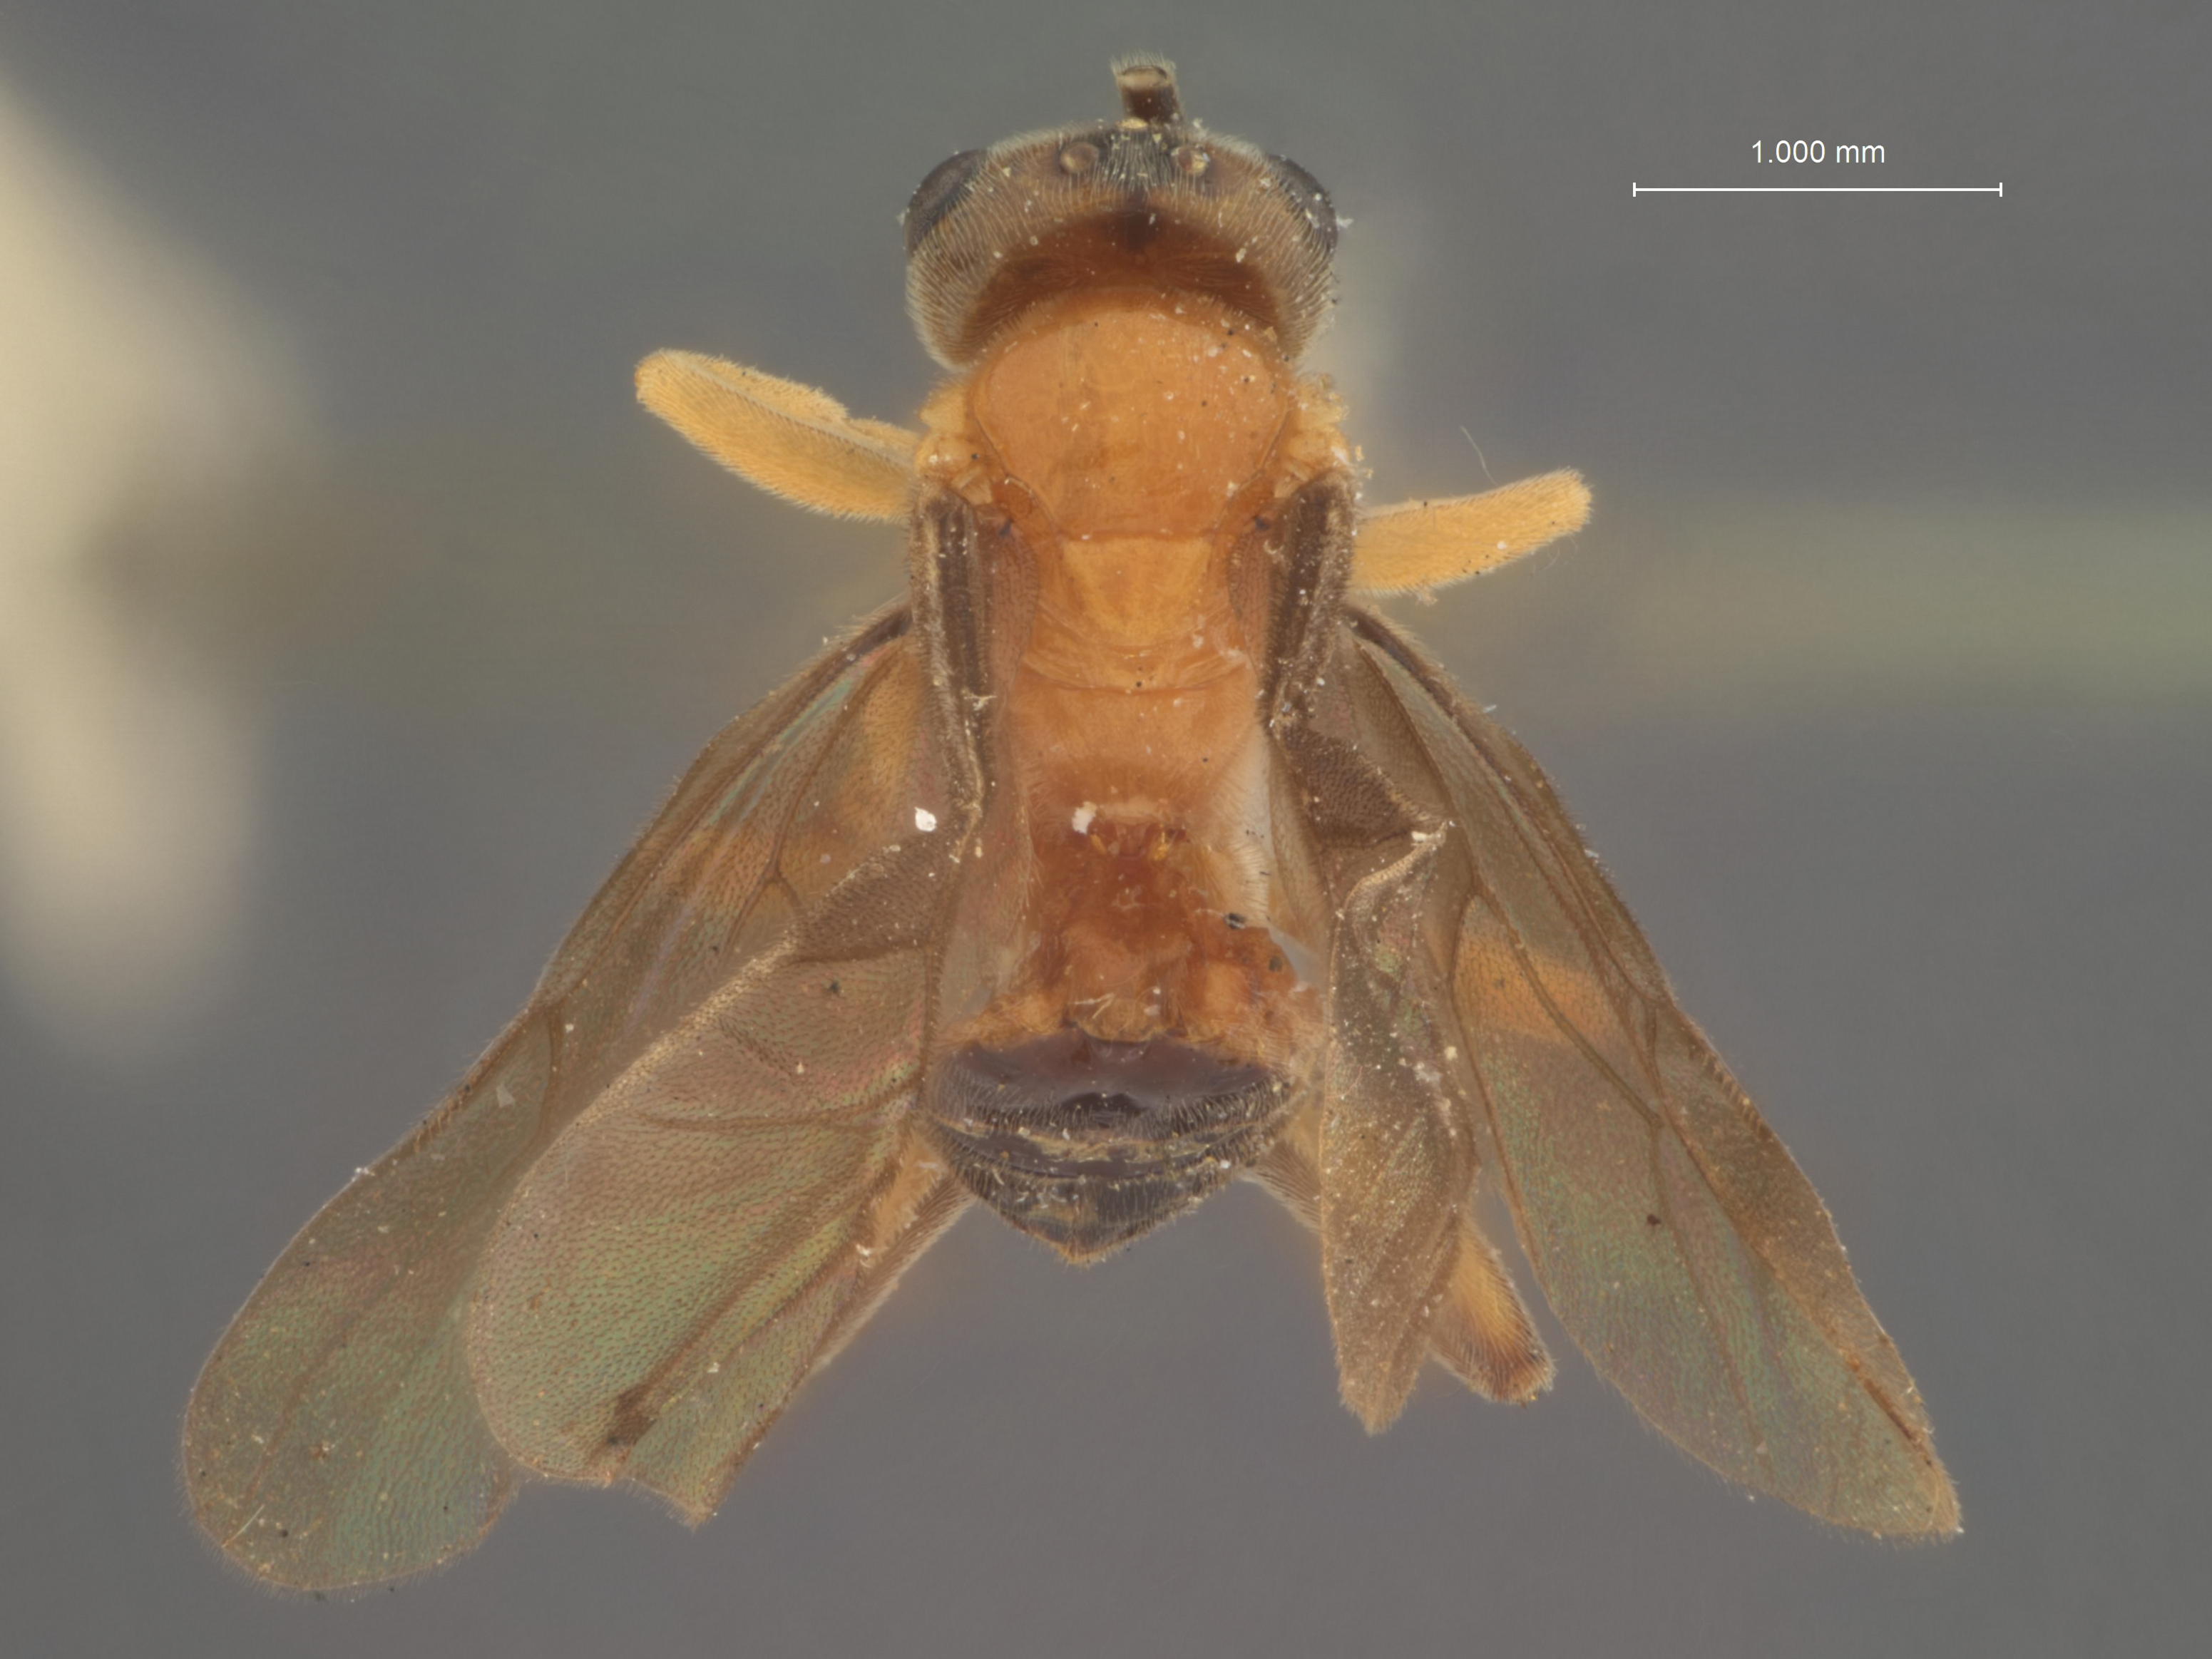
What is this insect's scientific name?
Boethus howardi
